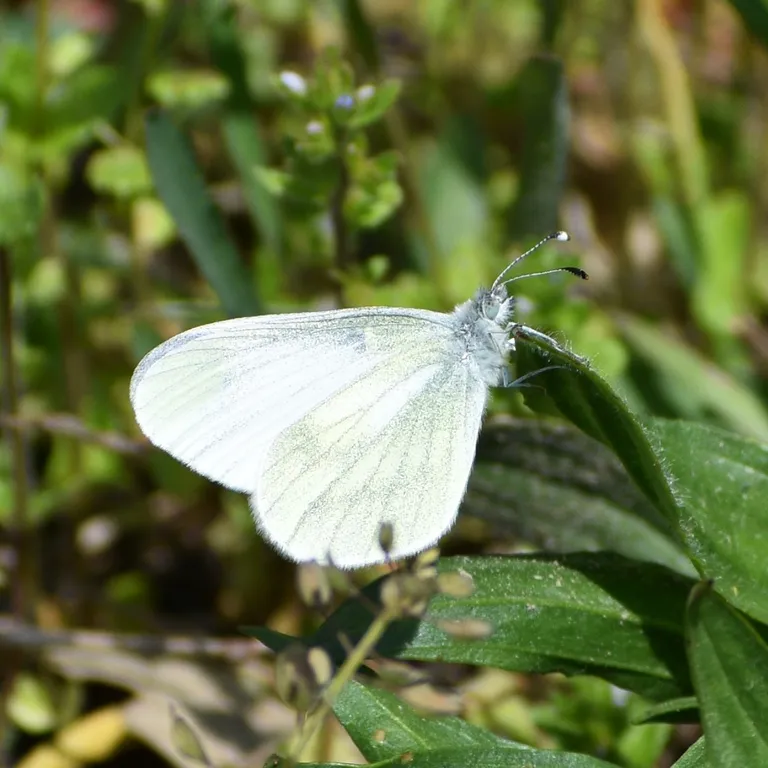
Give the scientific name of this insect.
Leptidea sinapis/juvernica
